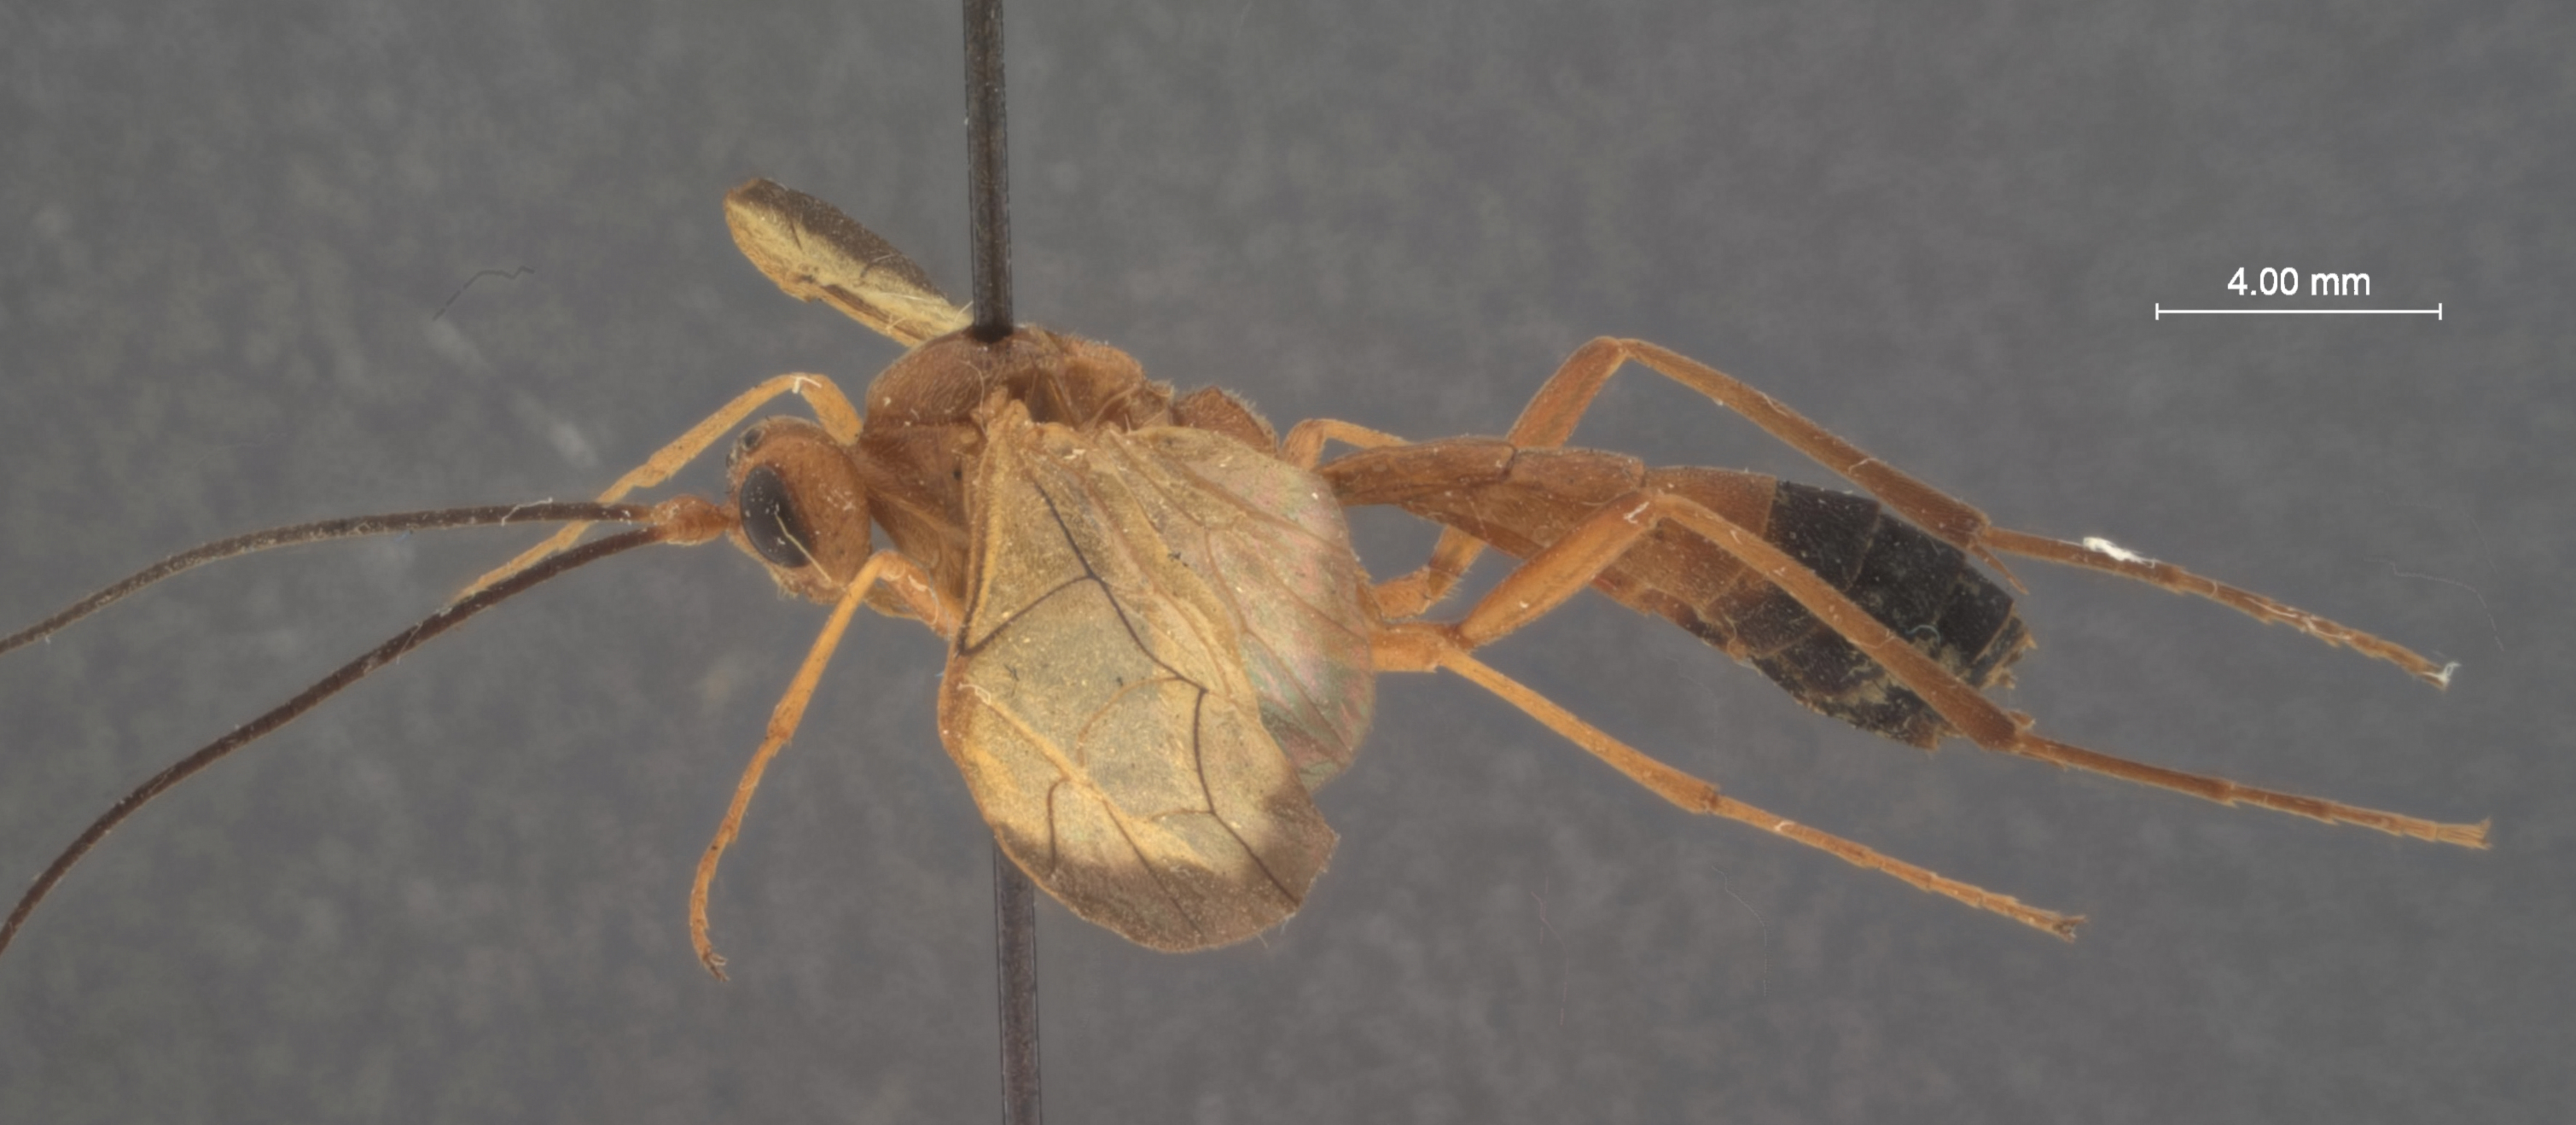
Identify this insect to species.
Nephopheltes japonicus
